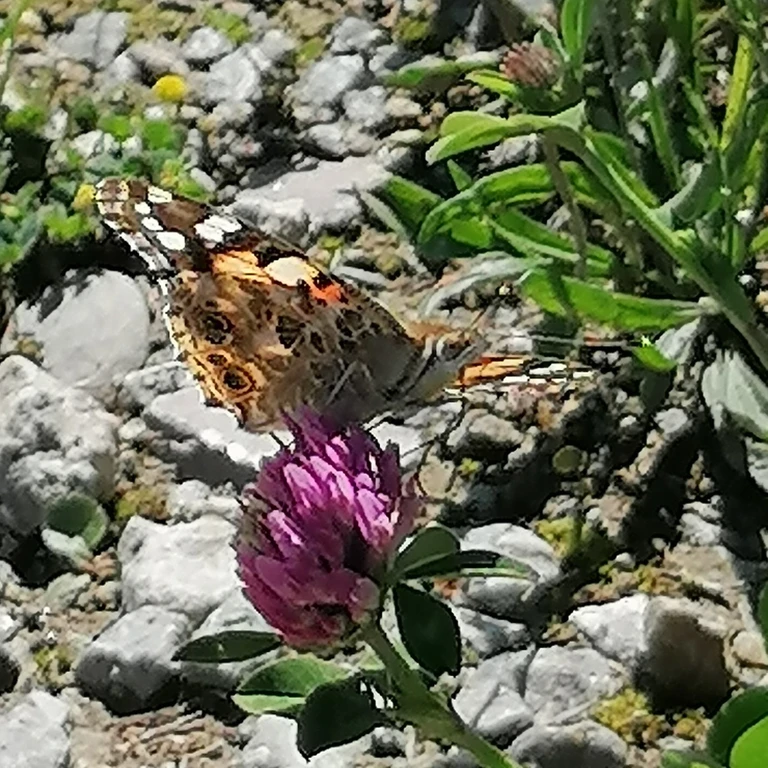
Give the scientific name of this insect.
Vanessa cardui
